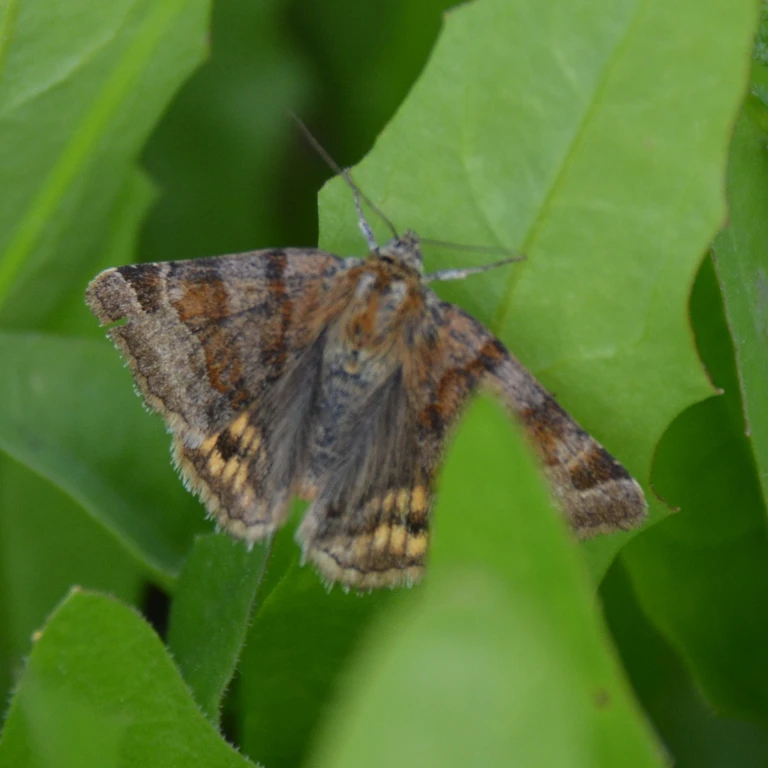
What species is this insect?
Euclidia glyphica
